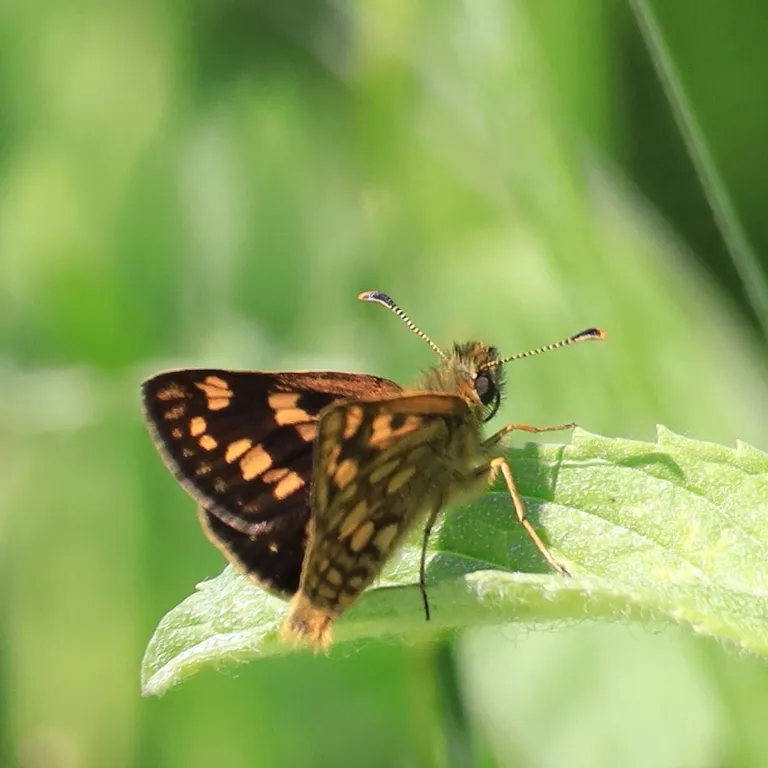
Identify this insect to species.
Carterocephalus palaemon
